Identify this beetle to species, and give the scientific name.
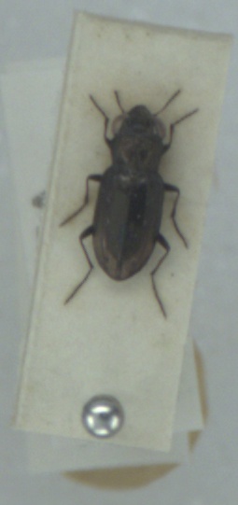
Notiophilus quadripunctatus
